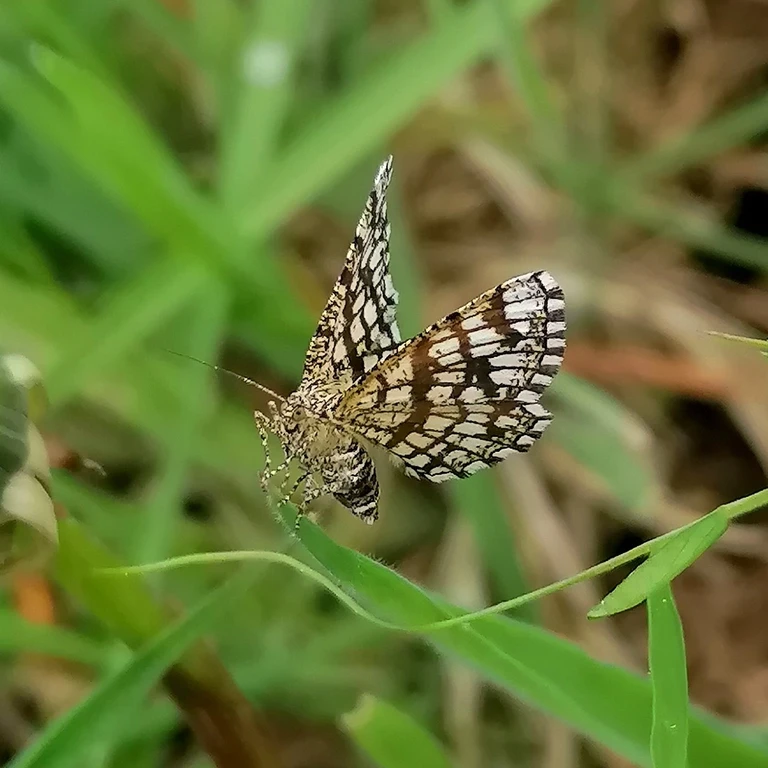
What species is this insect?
Chiasmia clathrata
